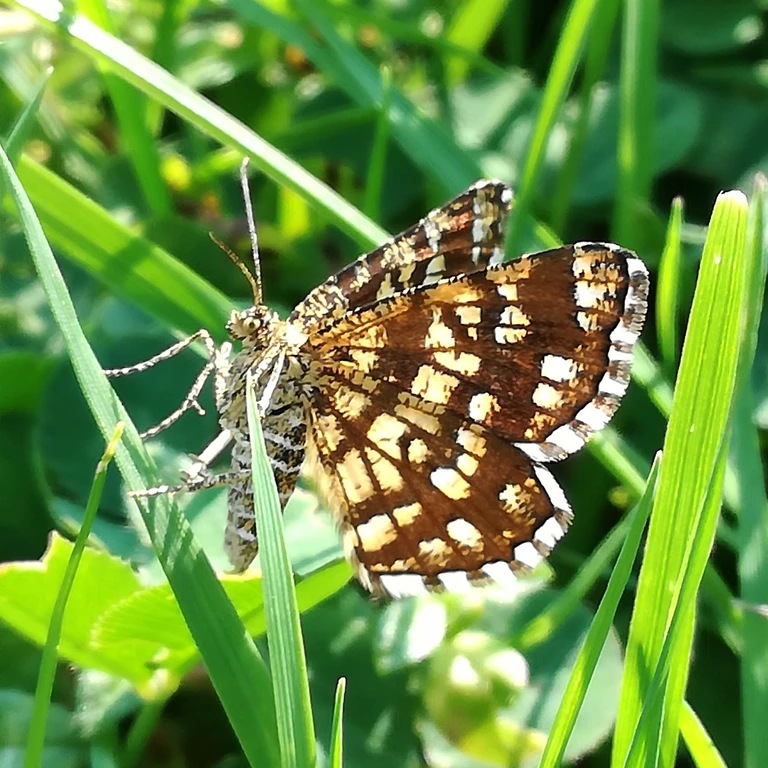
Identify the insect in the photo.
Chiasmia clathrata
